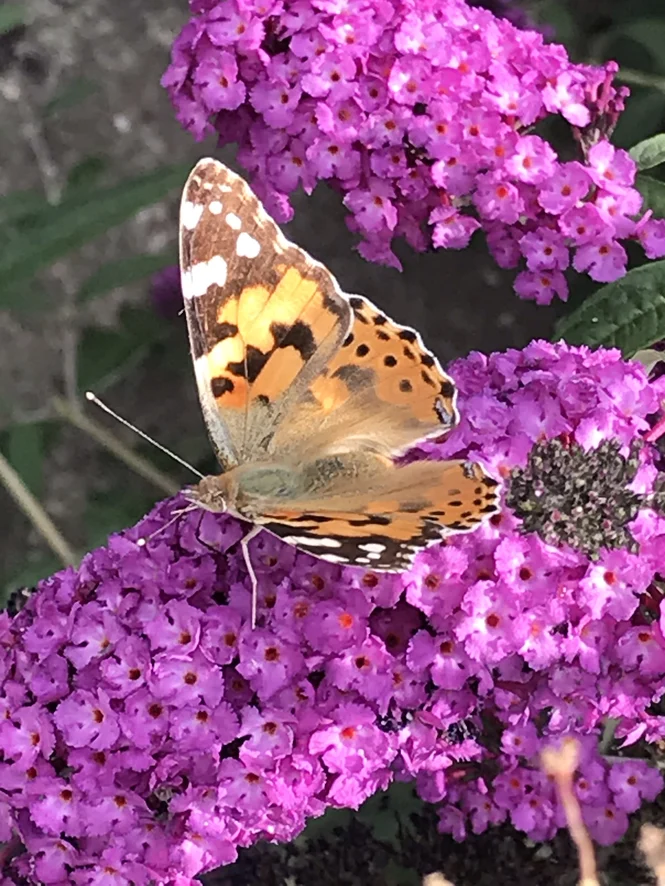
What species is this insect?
Vanessa cardui
